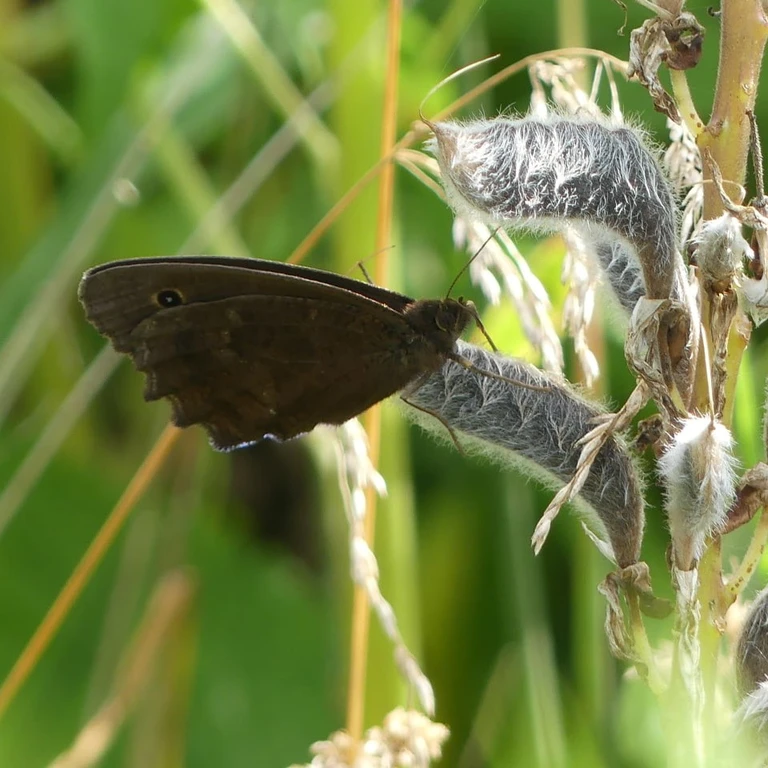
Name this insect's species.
Minois dryas
